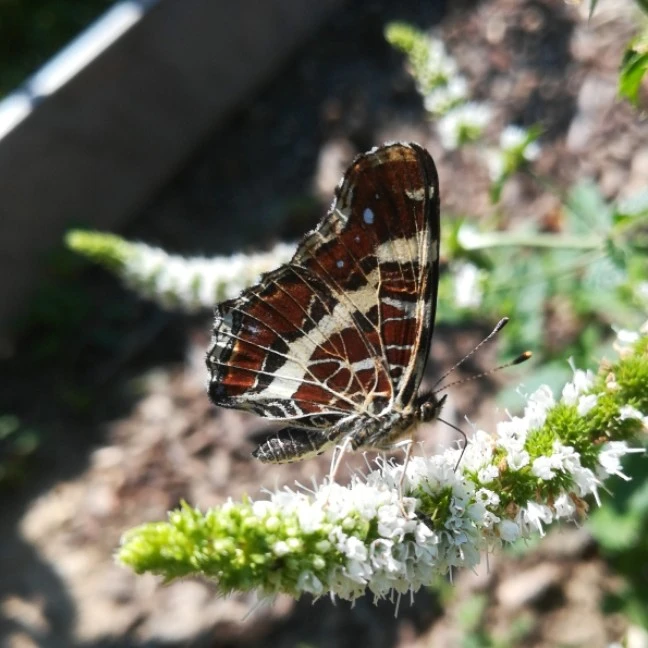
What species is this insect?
Araschnia levana
